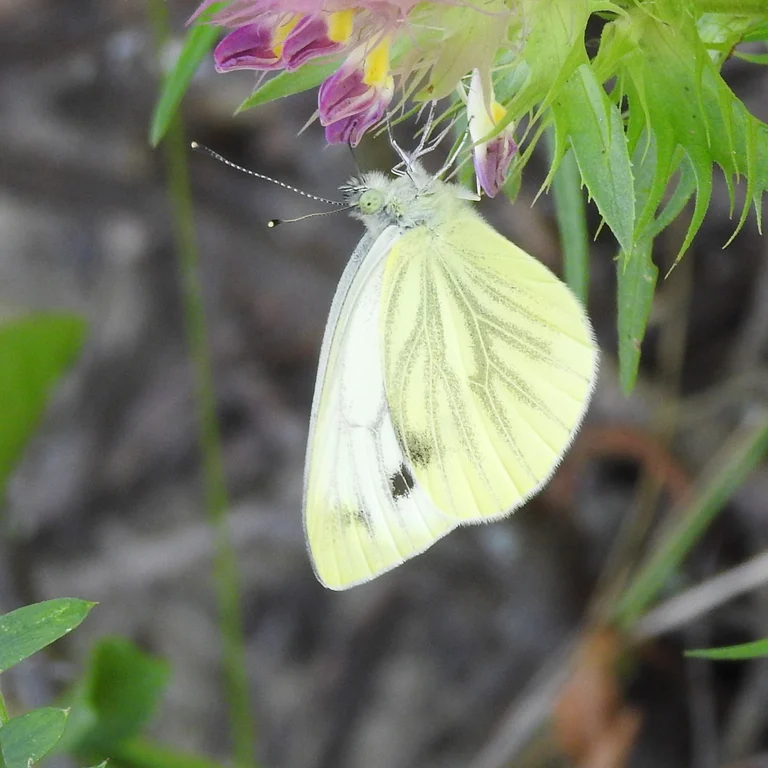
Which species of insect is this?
Pieris napi
